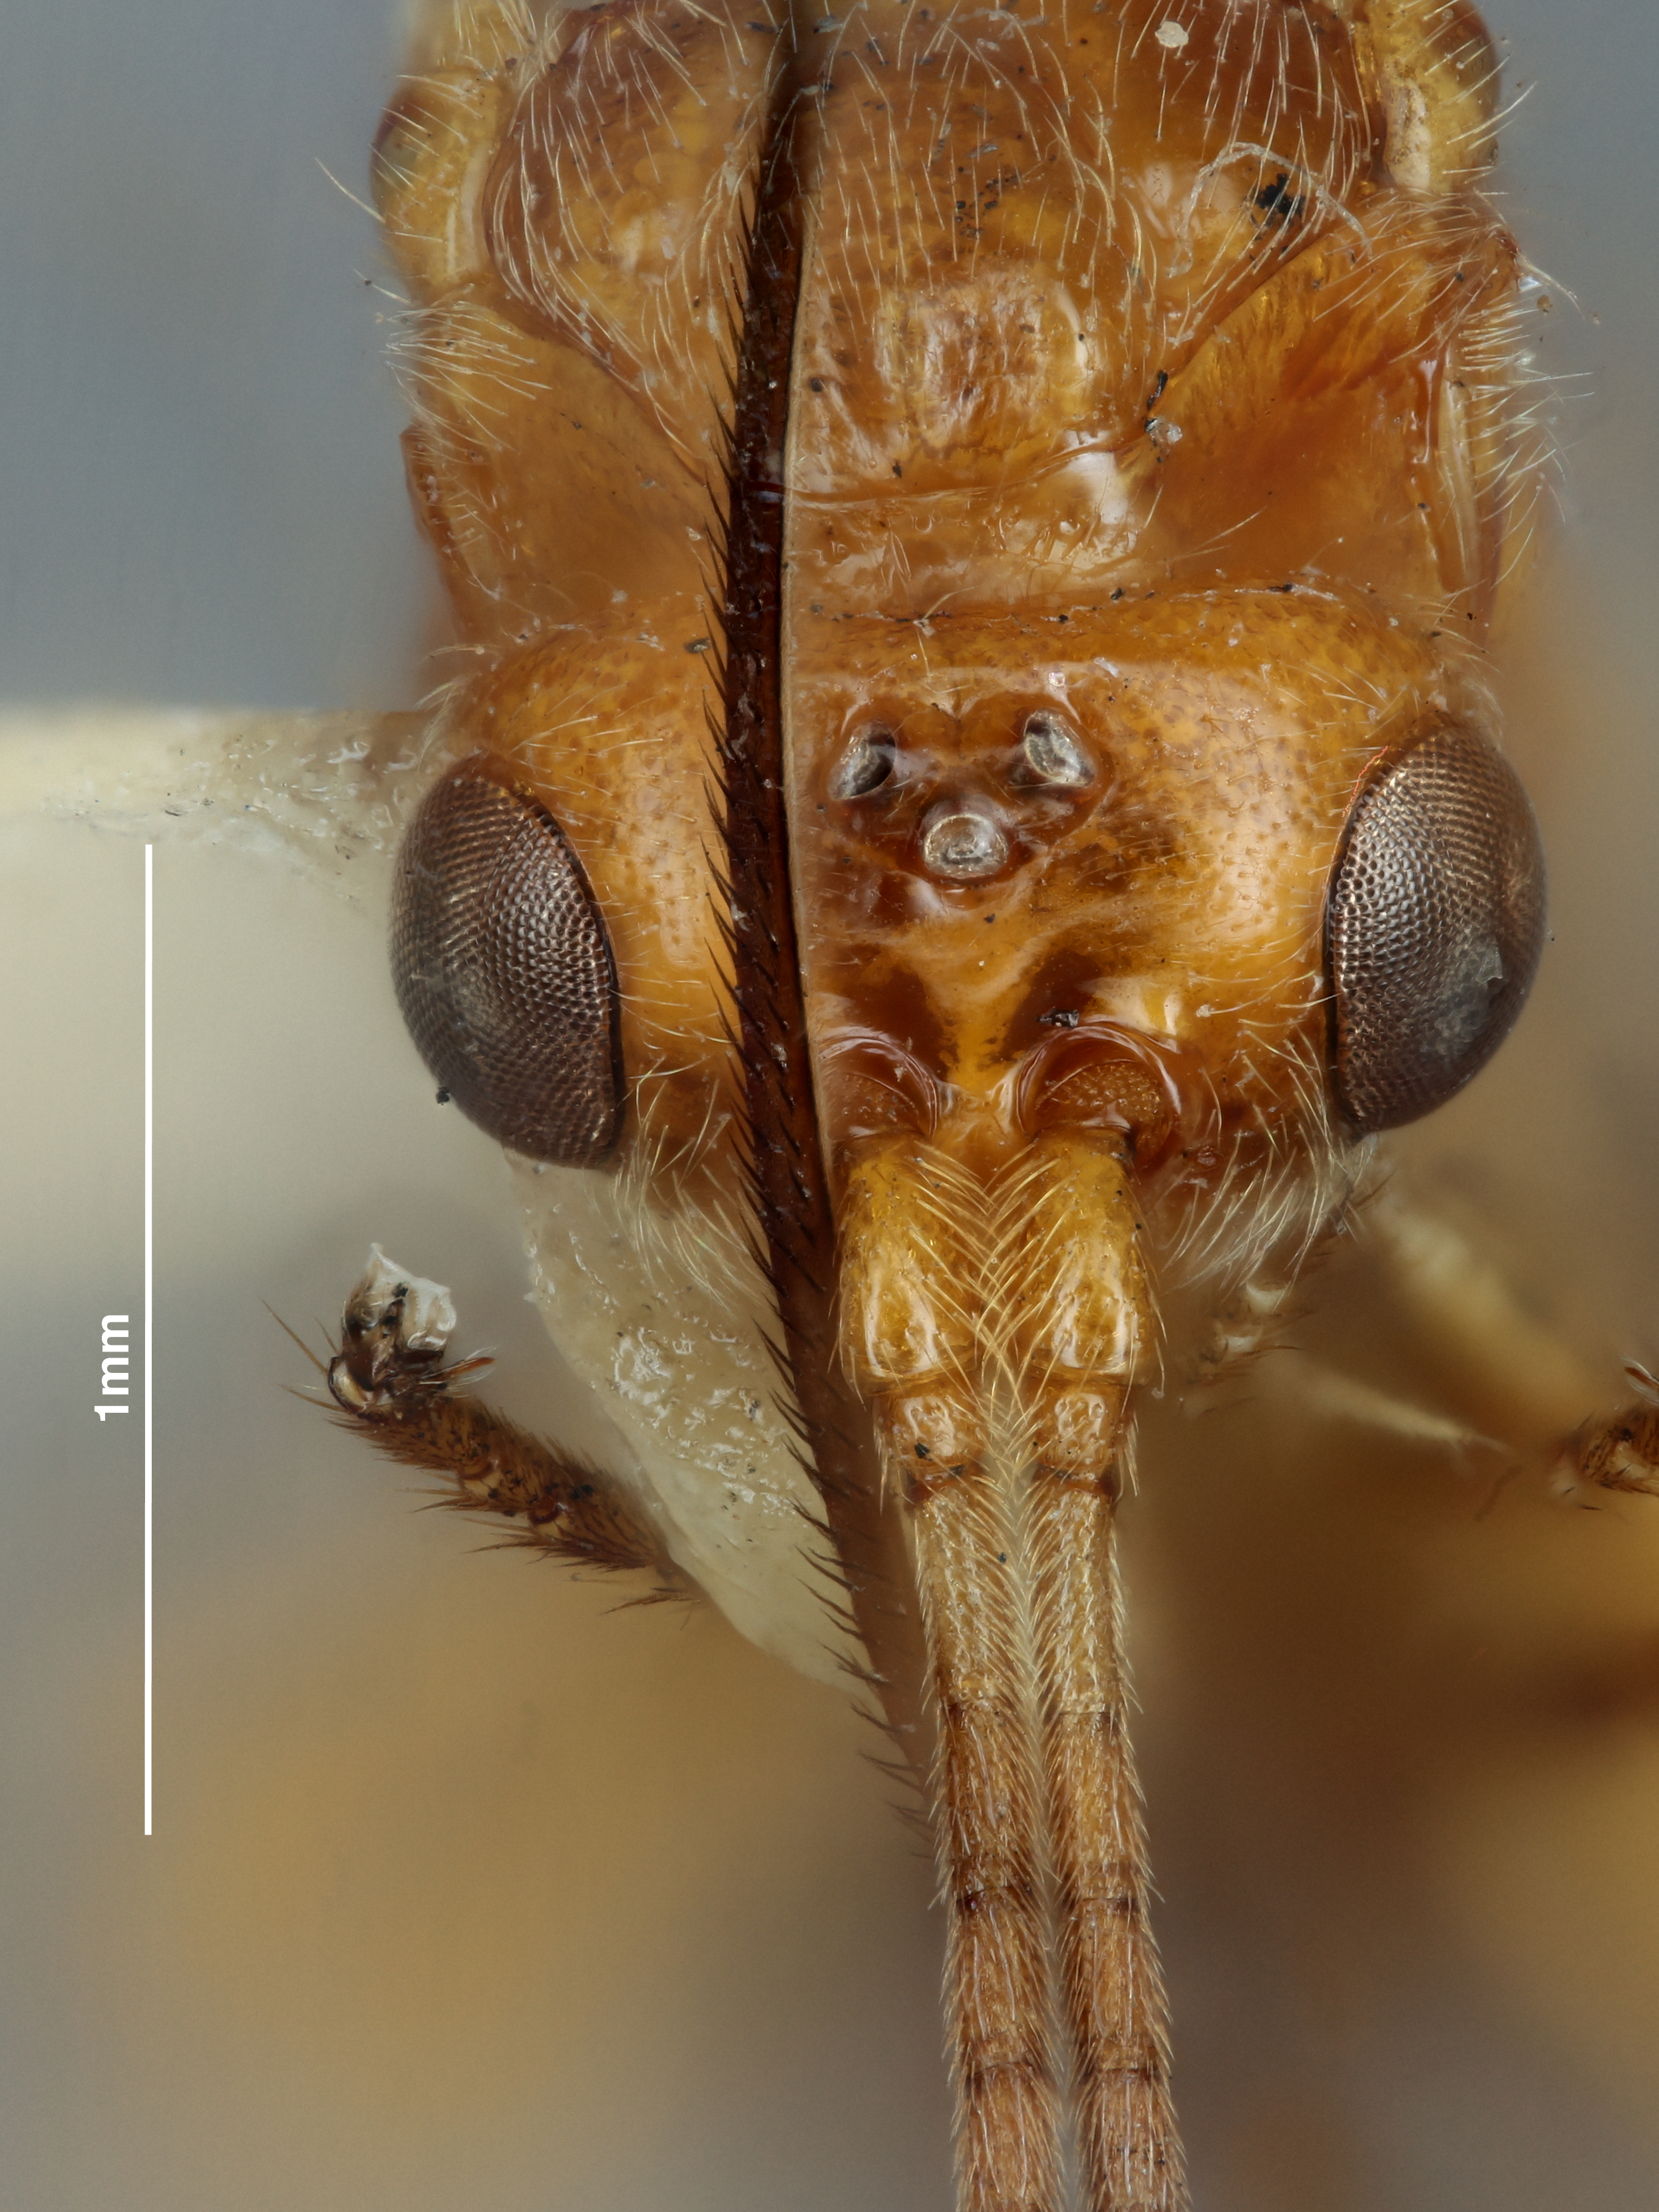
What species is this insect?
Biosteres longicaudatus
